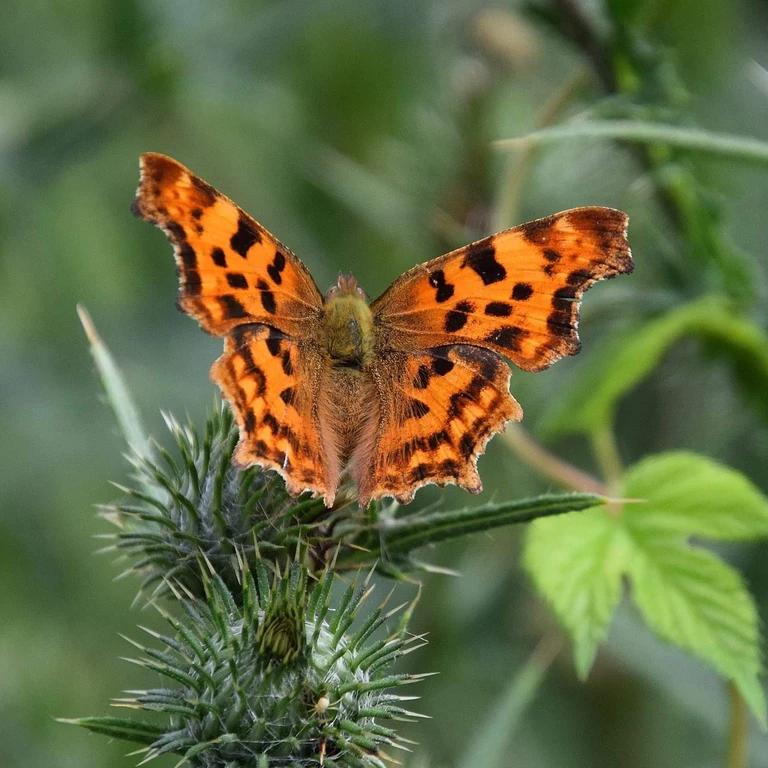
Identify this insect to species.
Polygonia c-album
